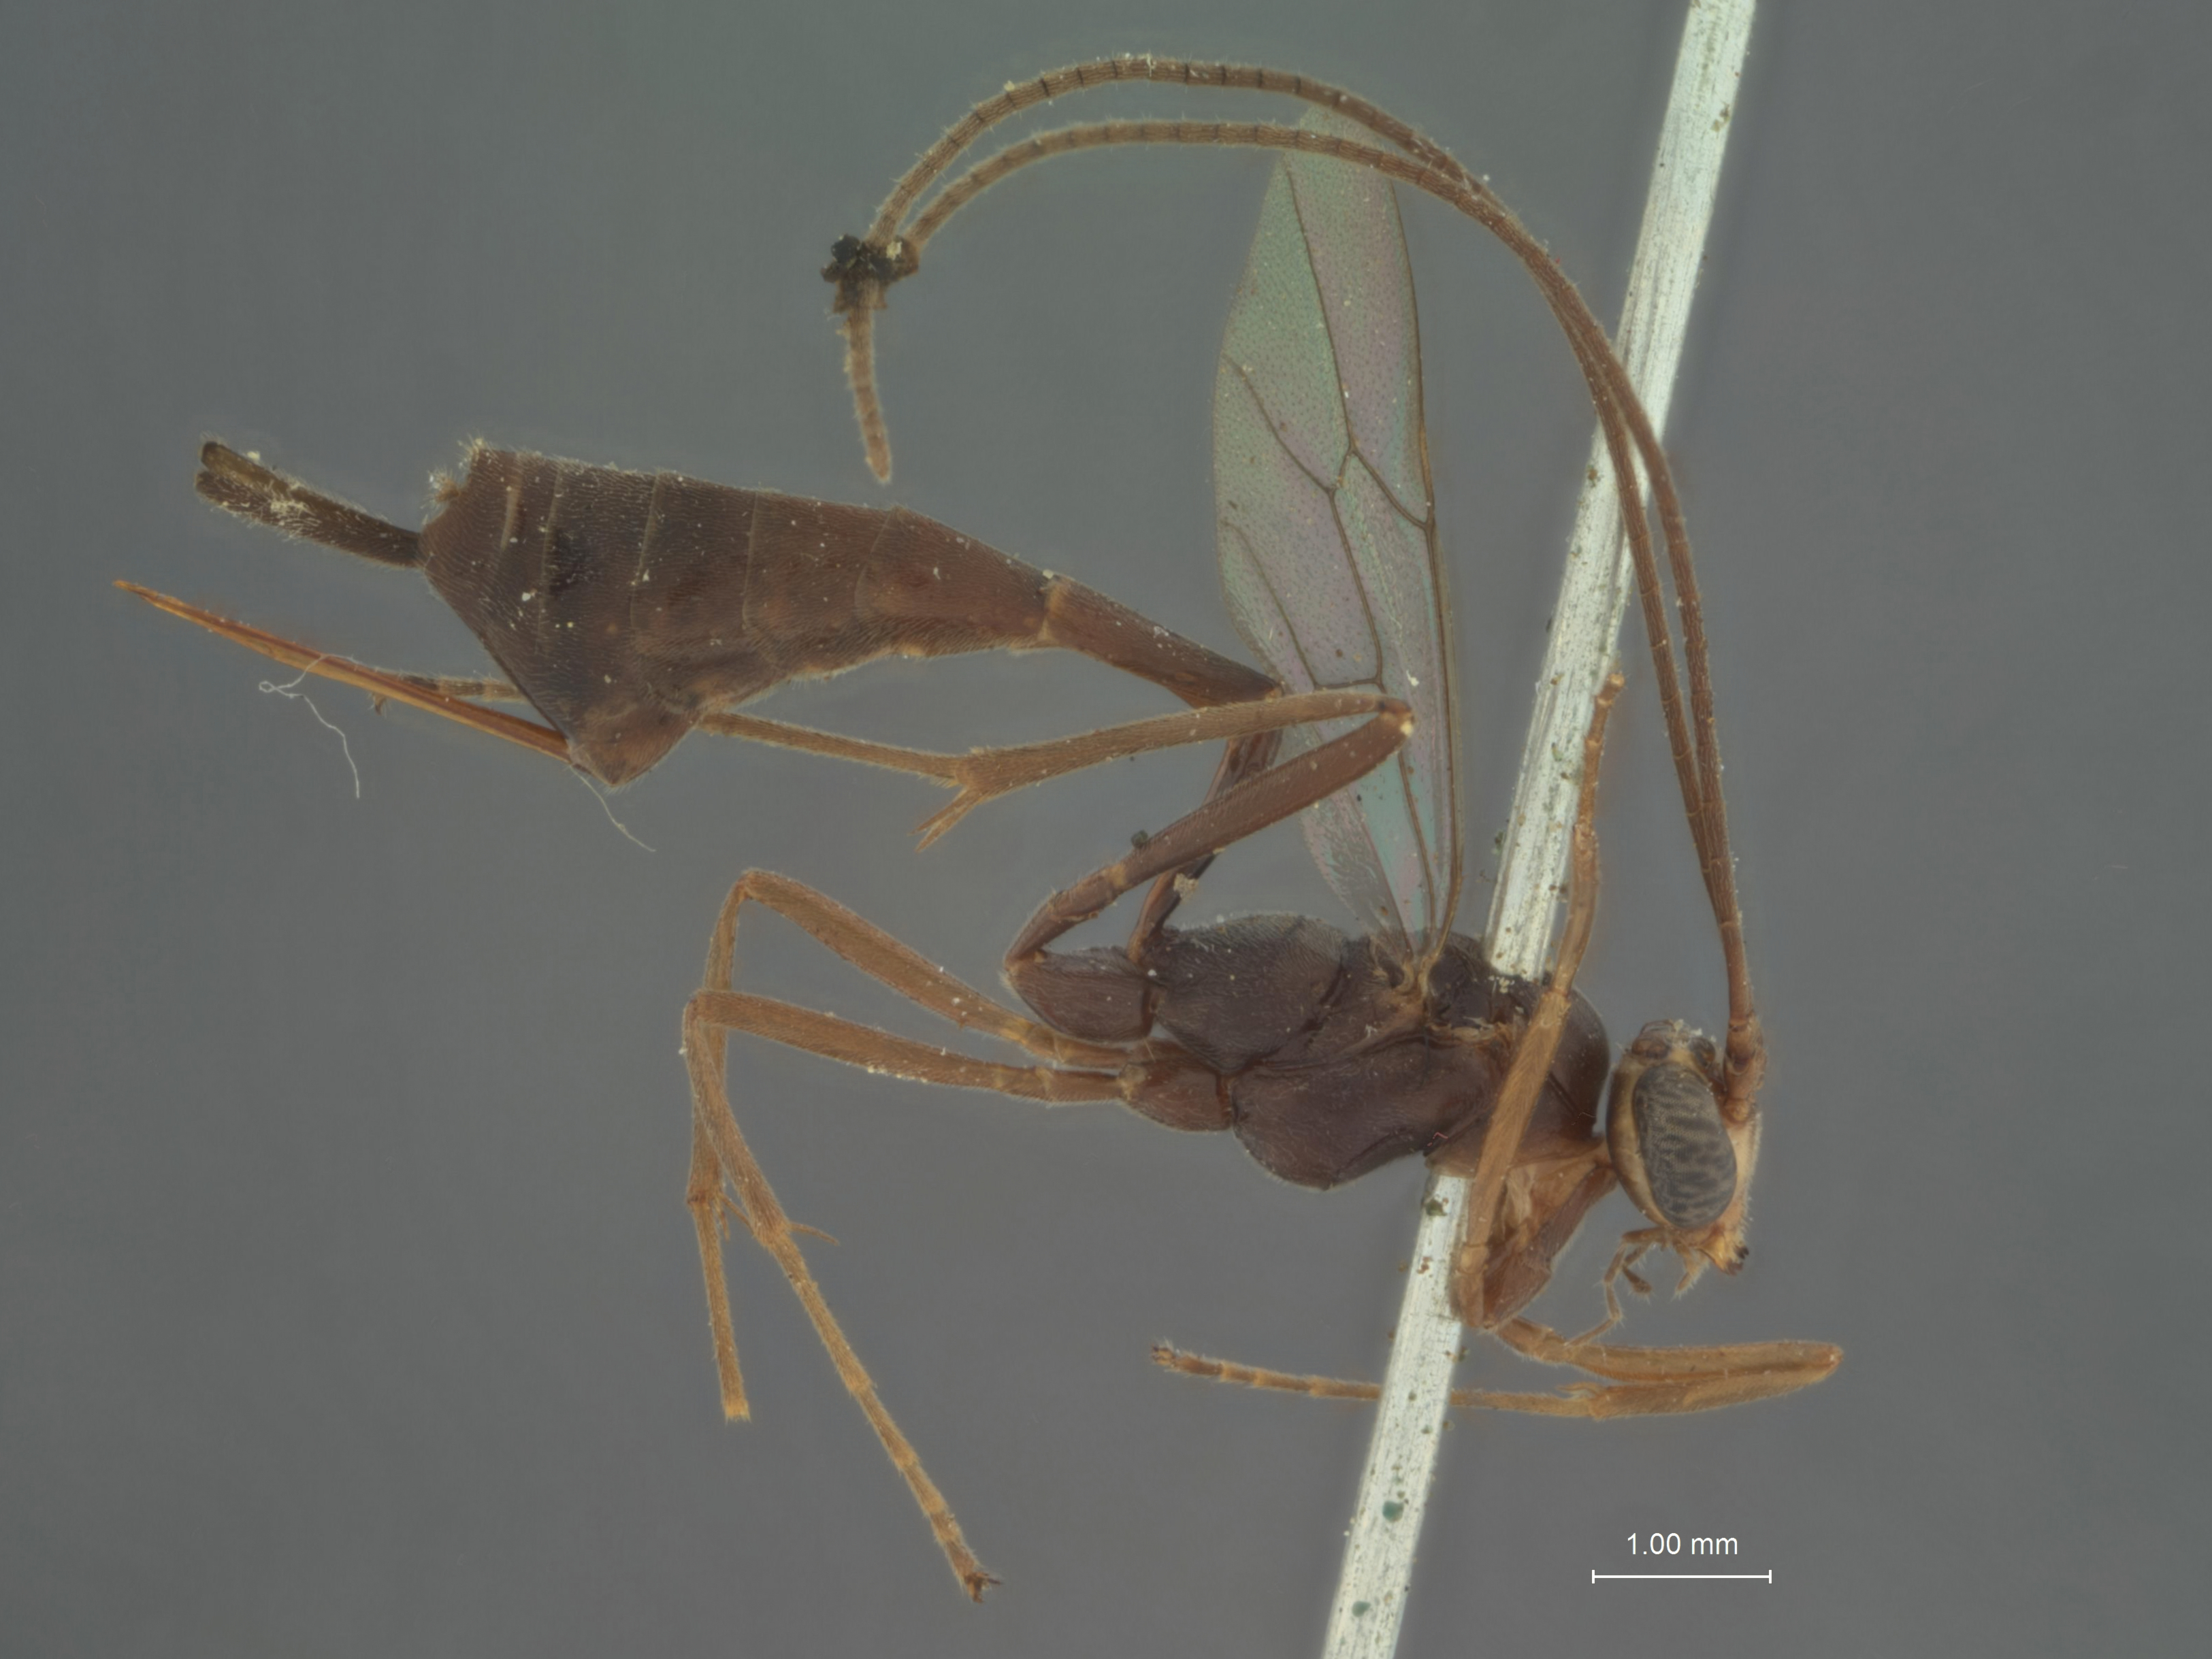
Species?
Pleuroneurophion hawaiiensis
